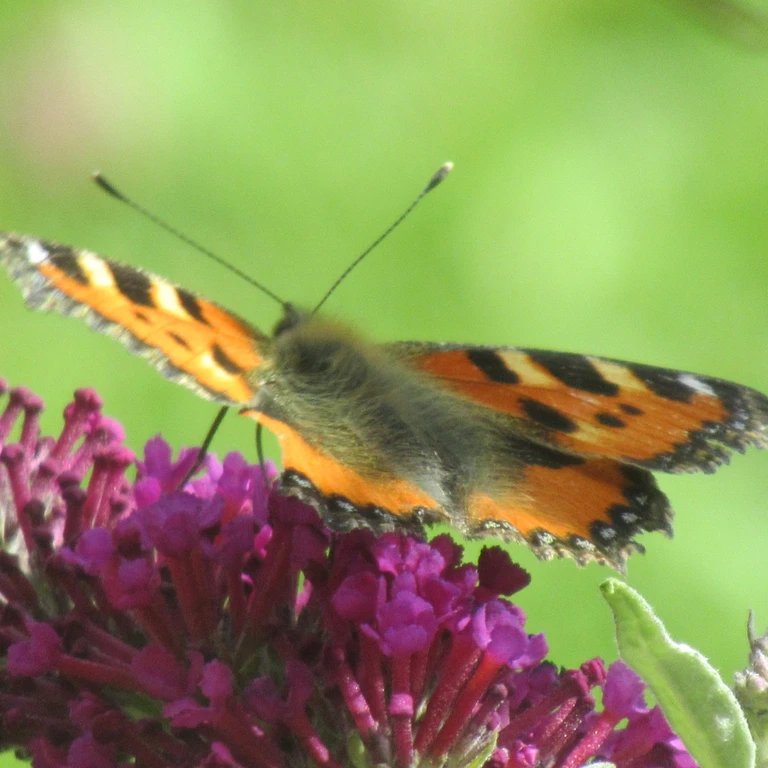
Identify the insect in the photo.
Aglais urticae
